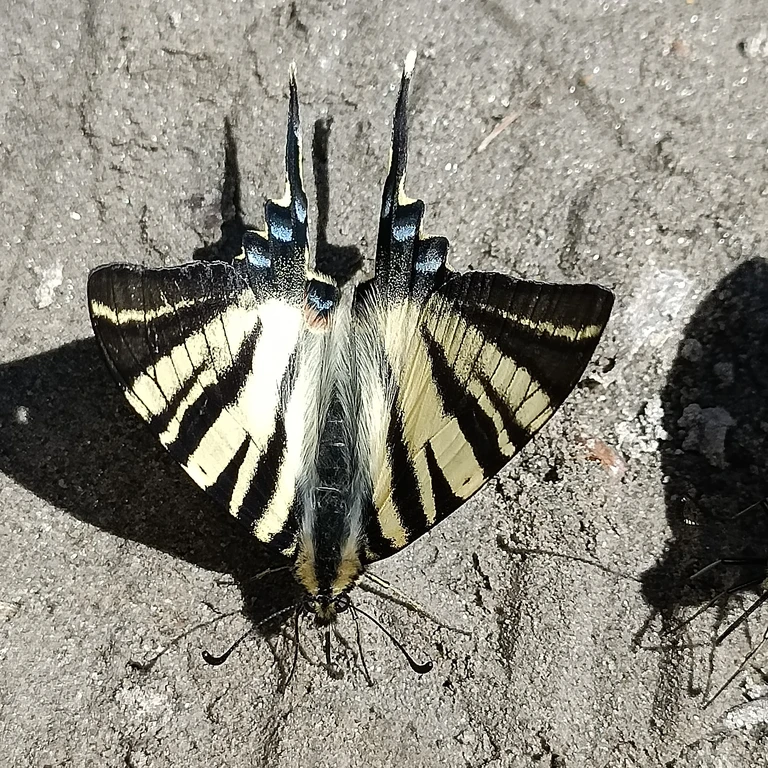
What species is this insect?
Iphiclides podalirius
